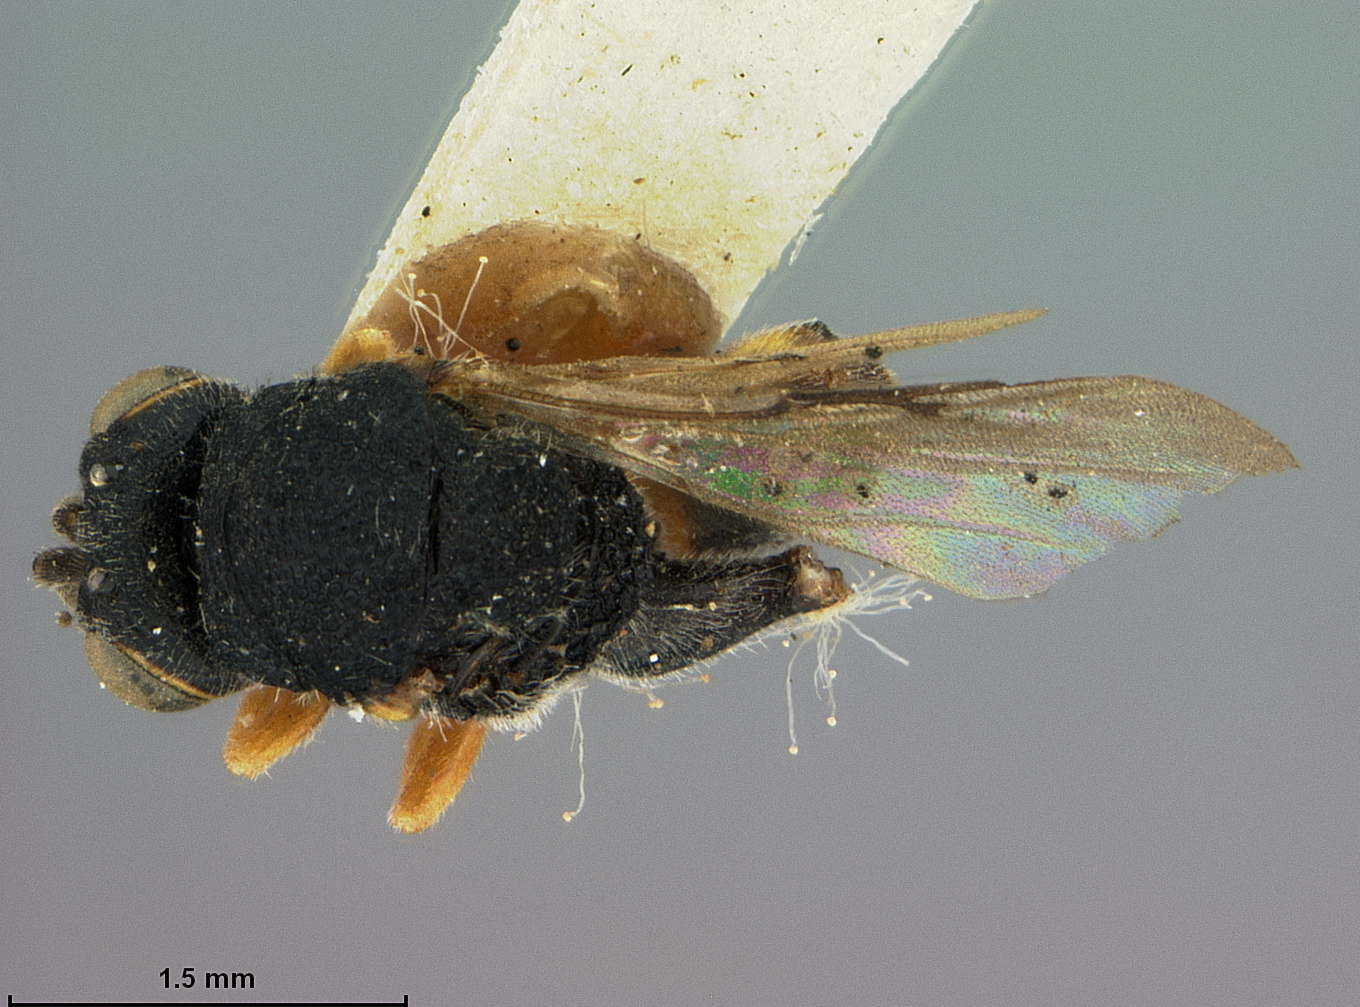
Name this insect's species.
Chalcis flavipes
